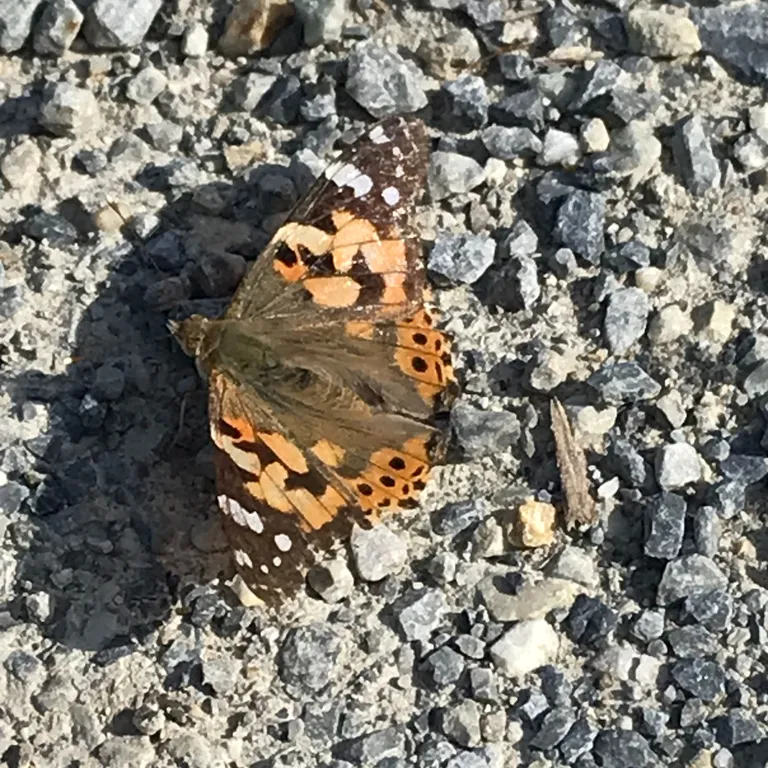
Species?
Vanessa cardui
